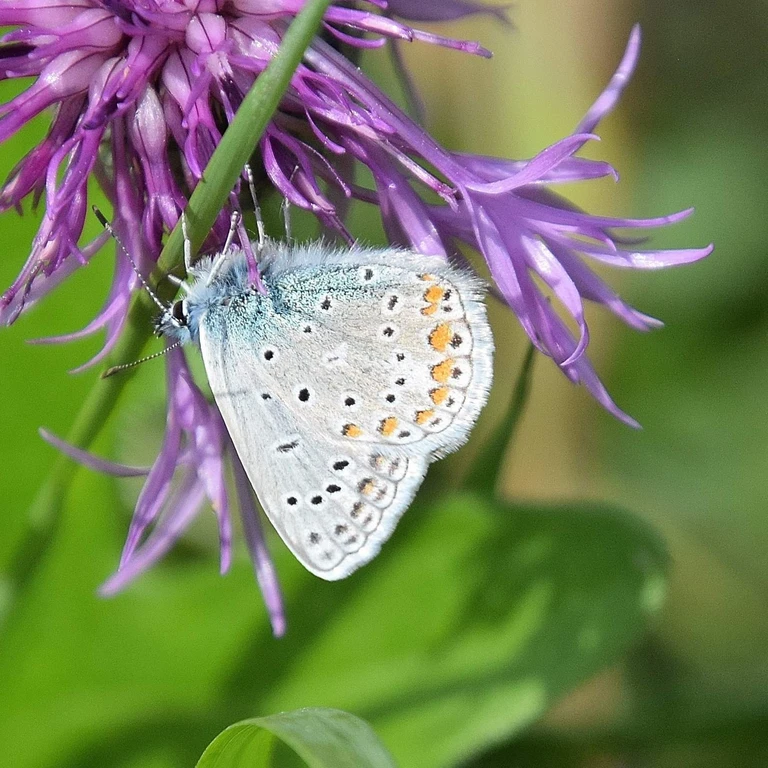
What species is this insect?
Polyommatus icarus
